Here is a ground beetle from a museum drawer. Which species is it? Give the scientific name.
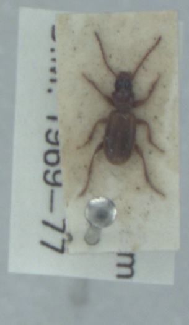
Trechoblemus micros
